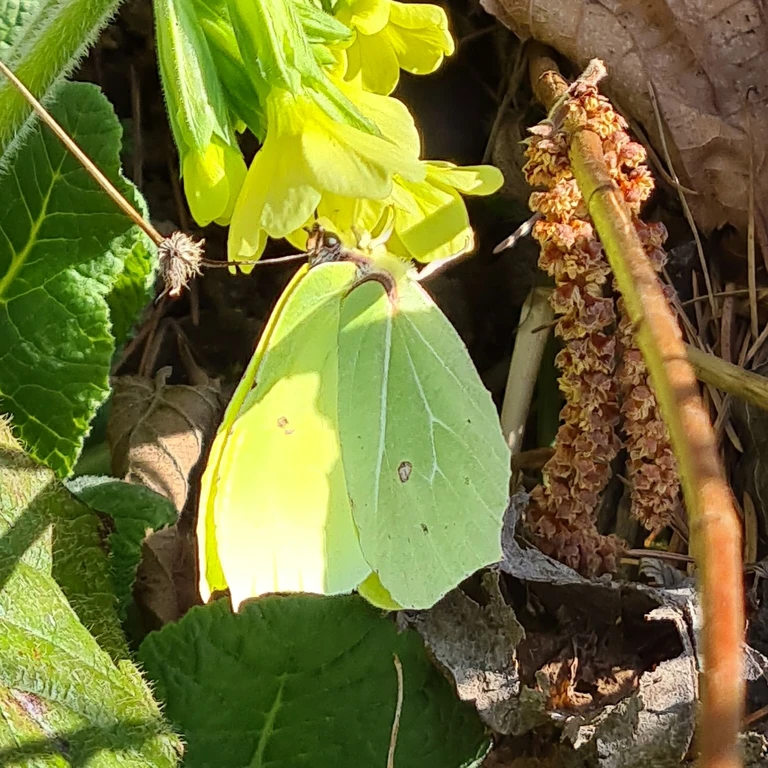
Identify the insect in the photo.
Gonepteryx rhamni
